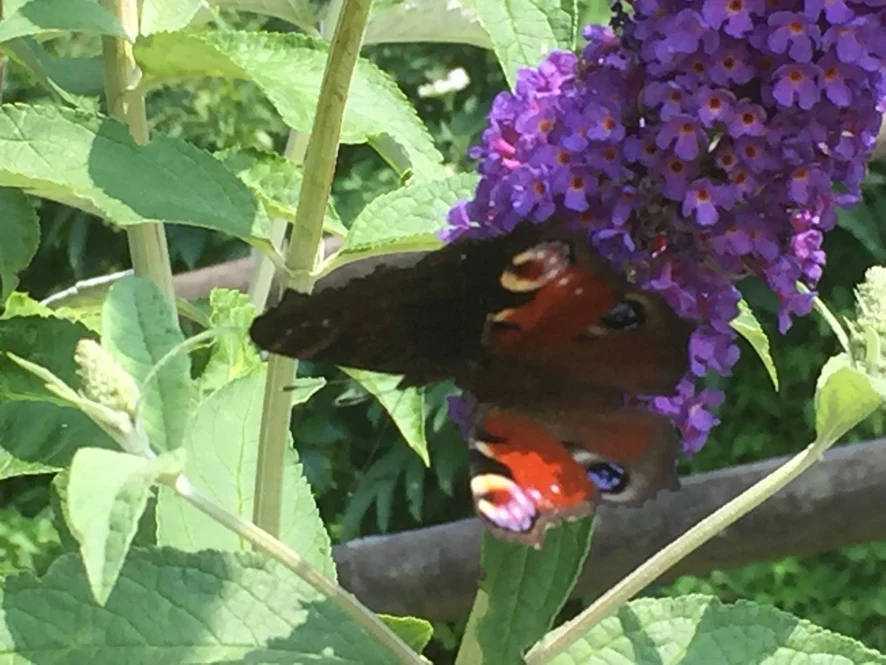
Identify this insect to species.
Aglais io
